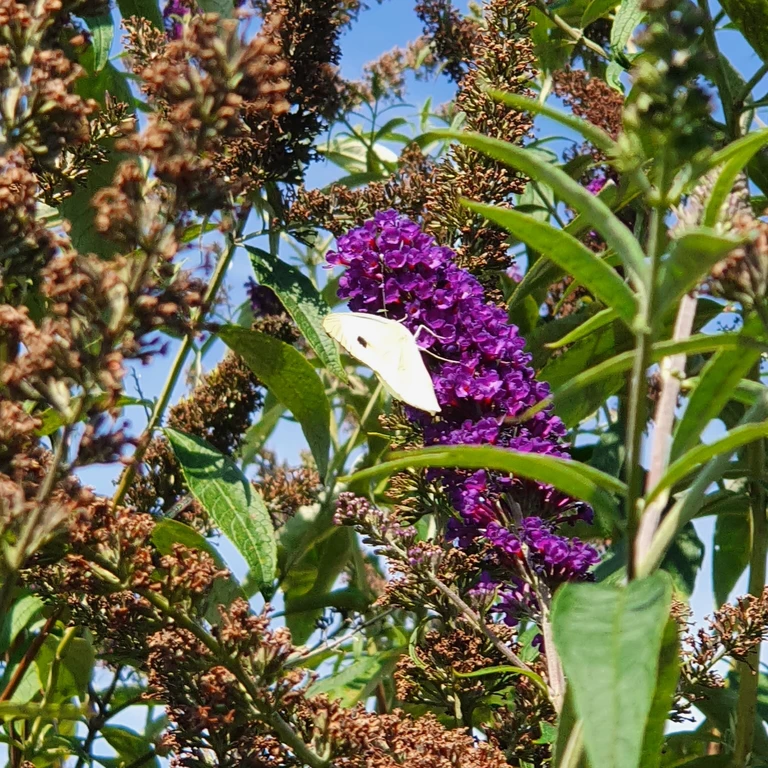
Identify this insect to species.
Pieris brassicae
